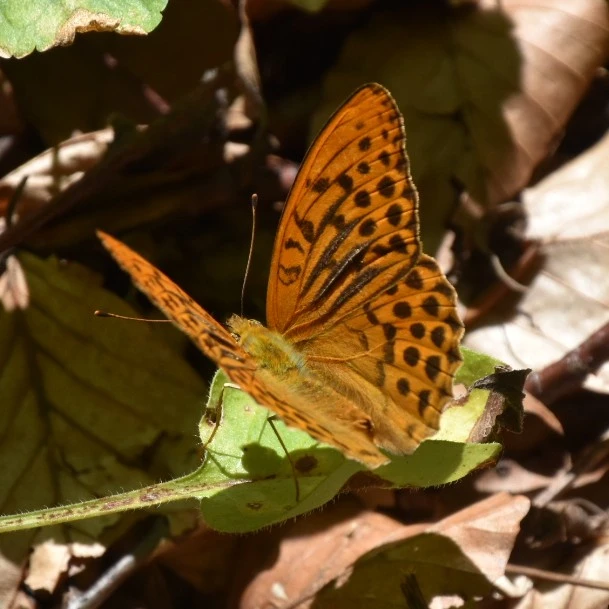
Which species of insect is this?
Argynnis paphia
